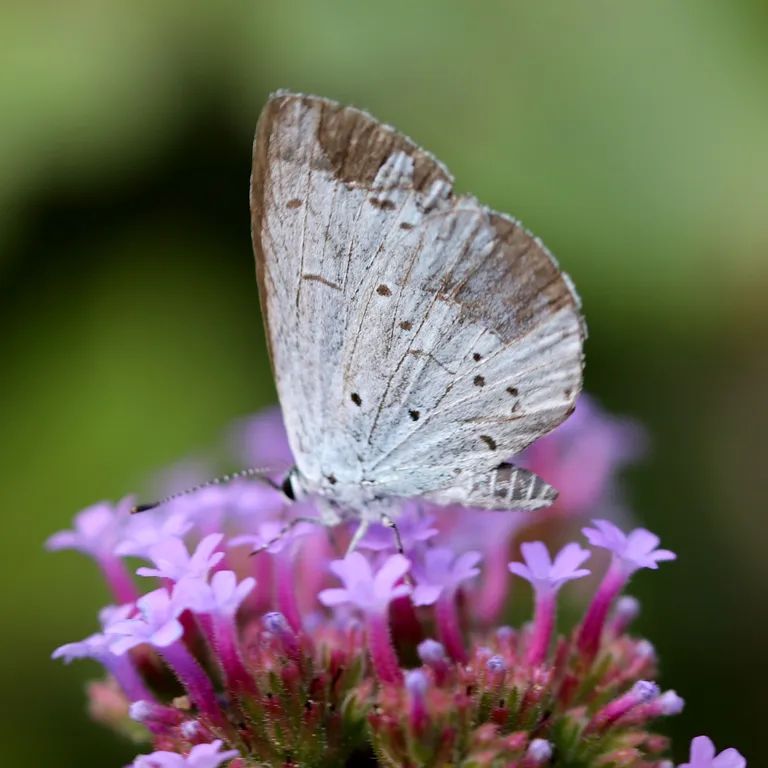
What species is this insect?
Celastrina argiolus
